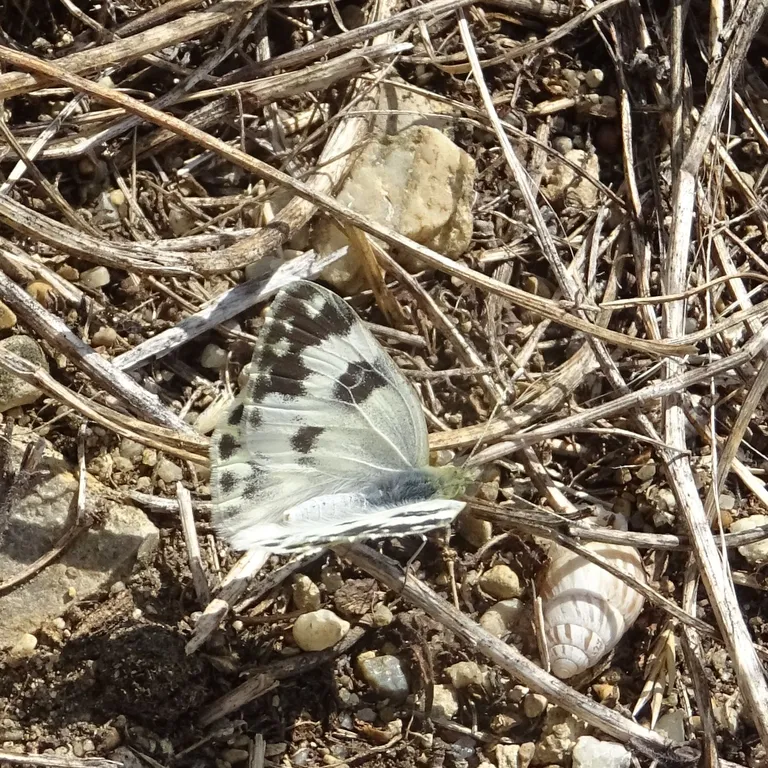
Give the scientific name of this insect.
Pontia edusa
